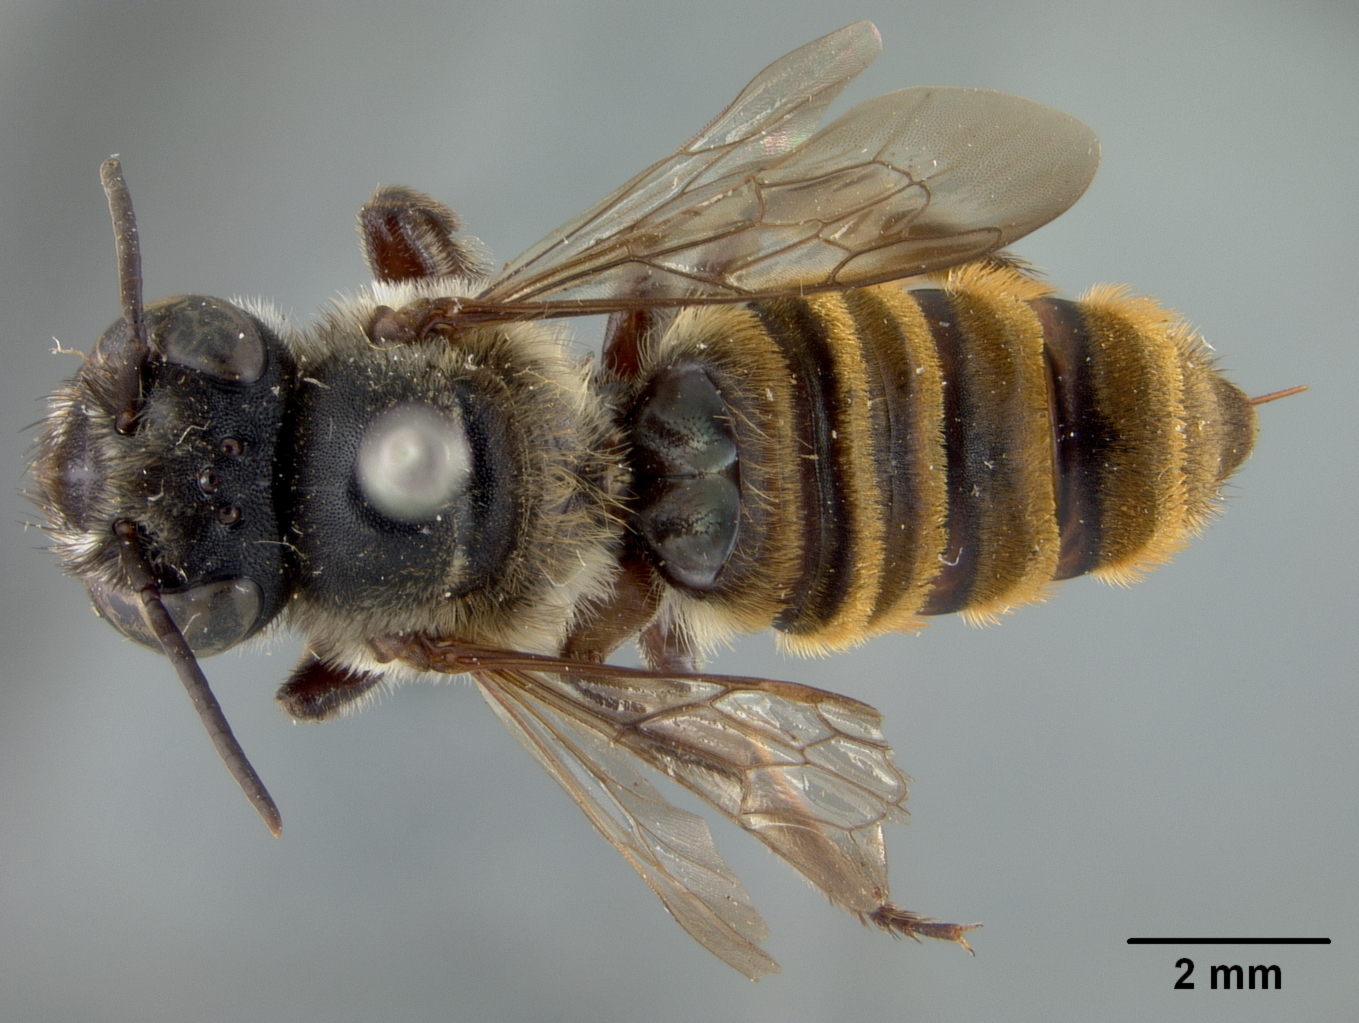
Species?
Megachile rufofulva
